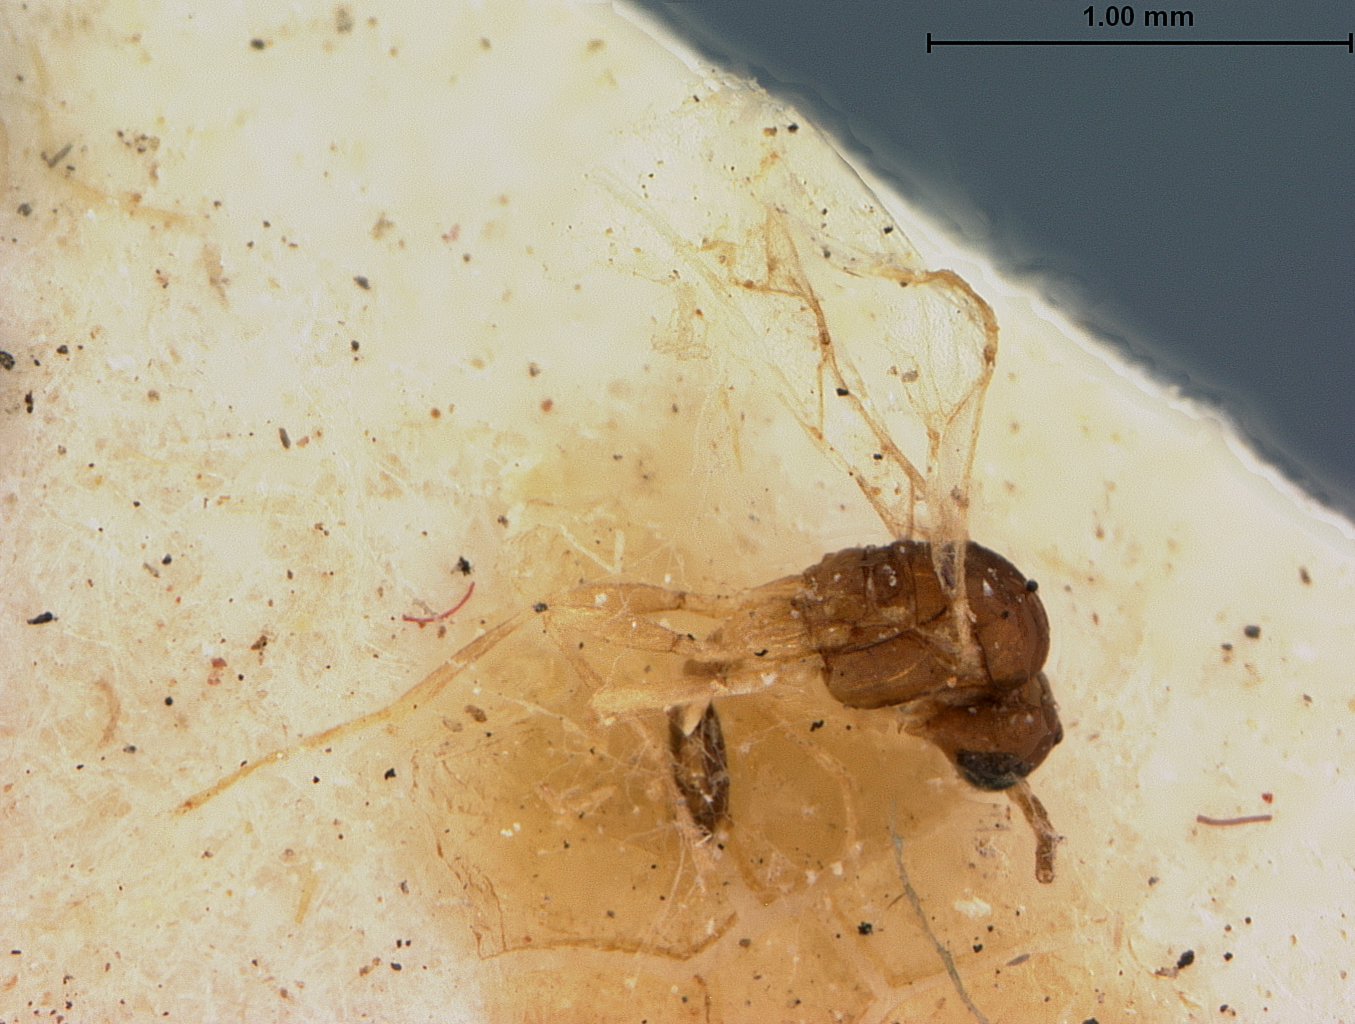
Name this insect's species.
Praon viburnaphis
